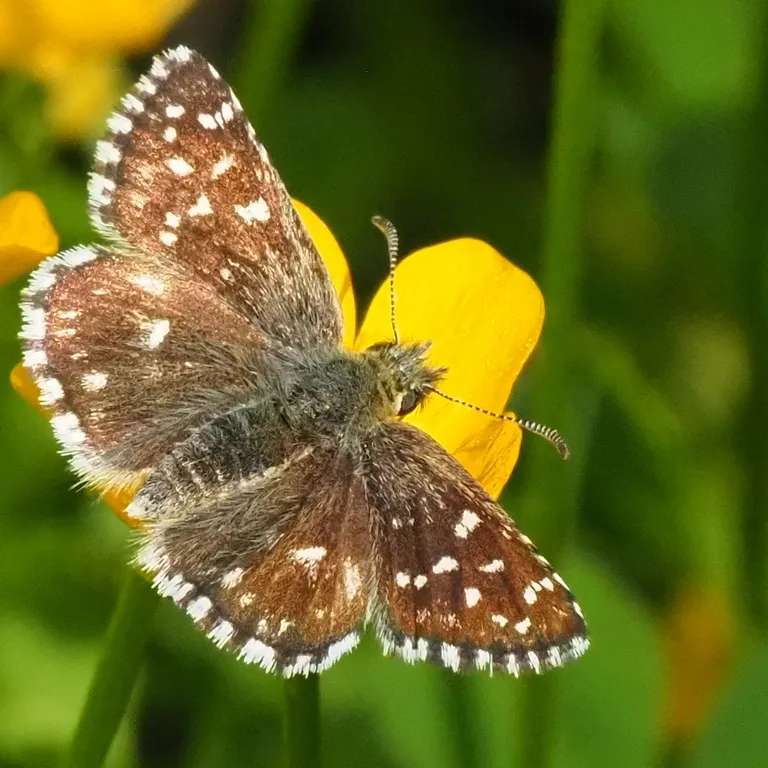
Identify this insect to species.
Pyrgus malvae
